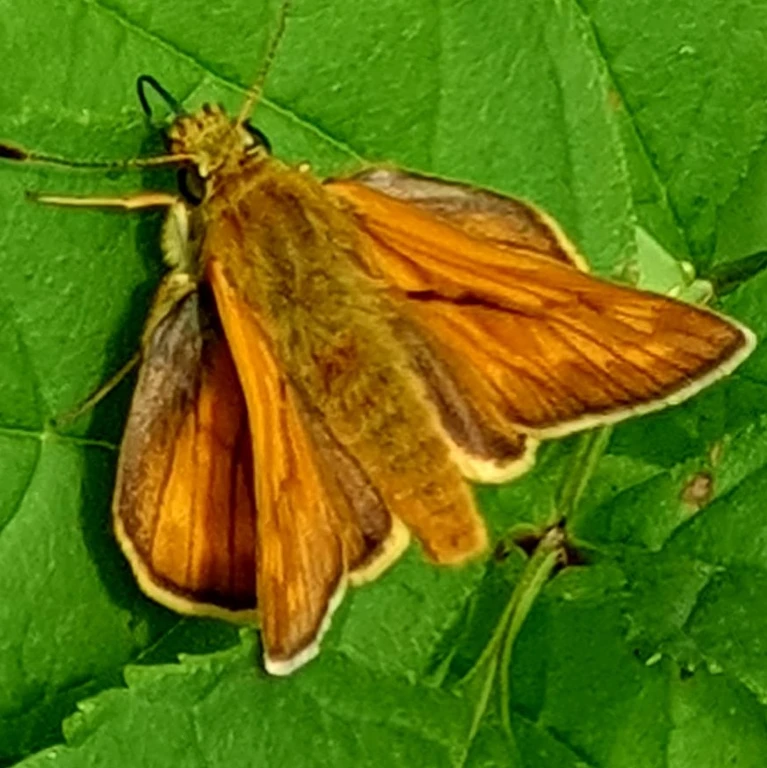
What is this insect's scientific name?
Ochlodes sylvanus (also Ochlodes venata)
